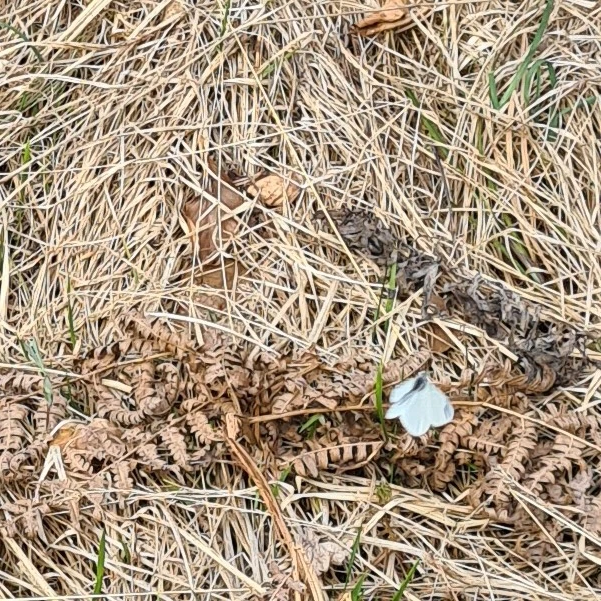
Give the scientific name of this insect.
Leptidea sinapis/juvernica
